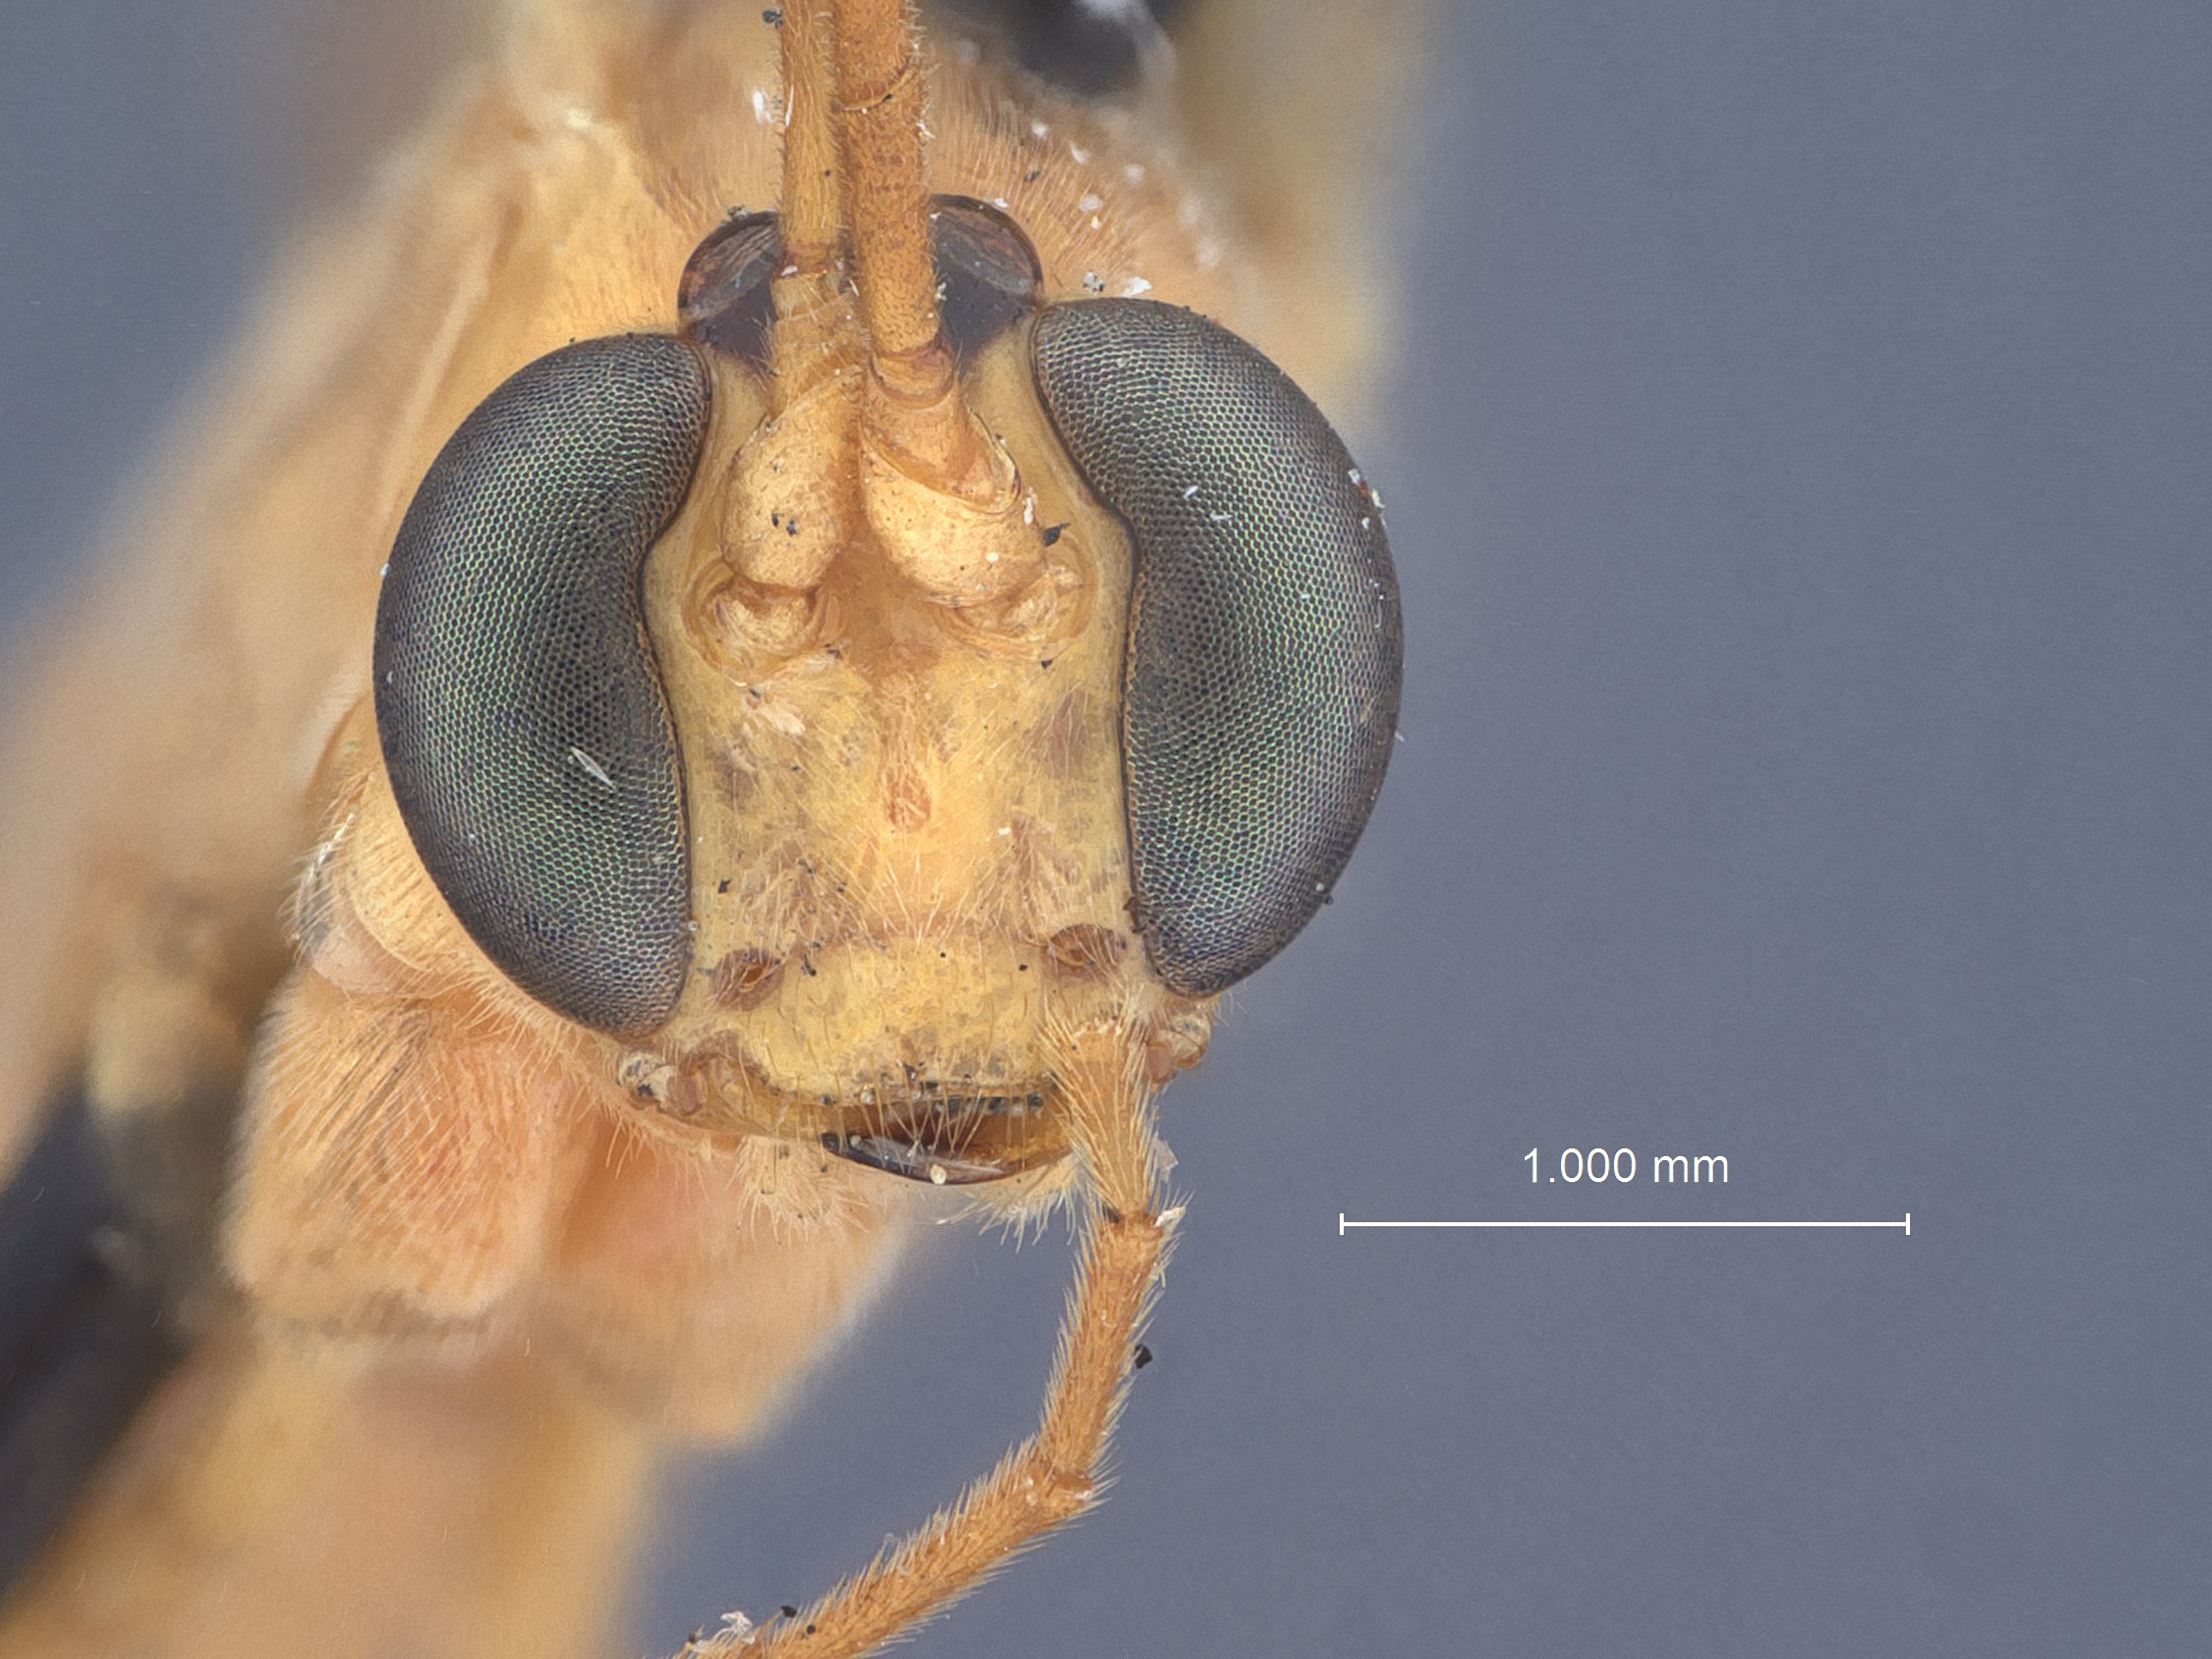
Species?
Netelia calvus
